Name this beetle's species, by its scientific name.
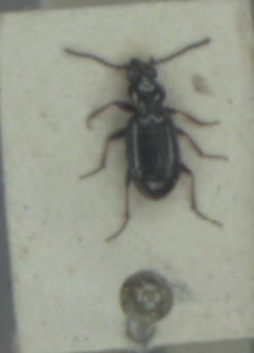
Bembidion lampros
